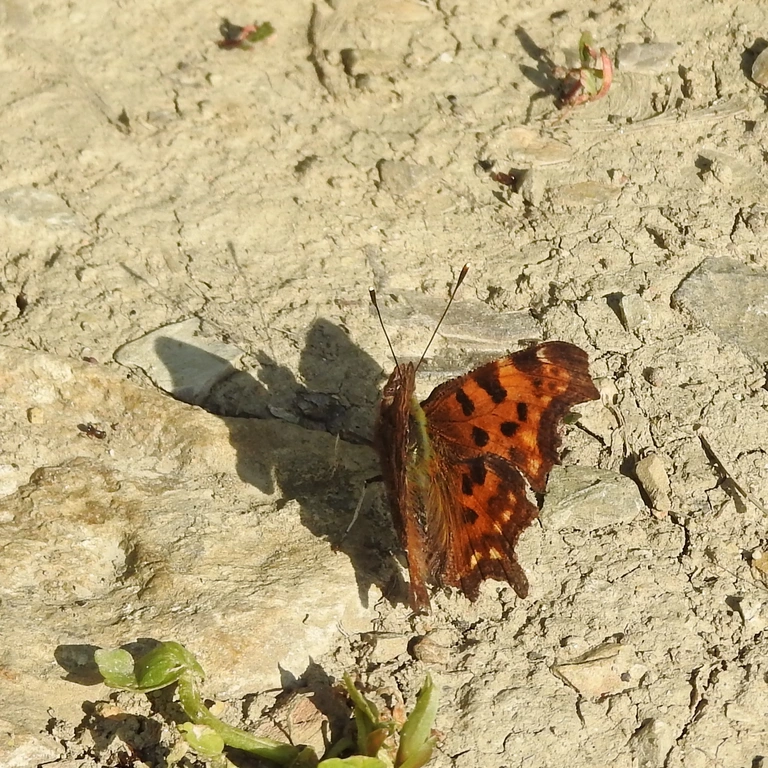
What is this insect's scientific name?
Polygonia c-album
